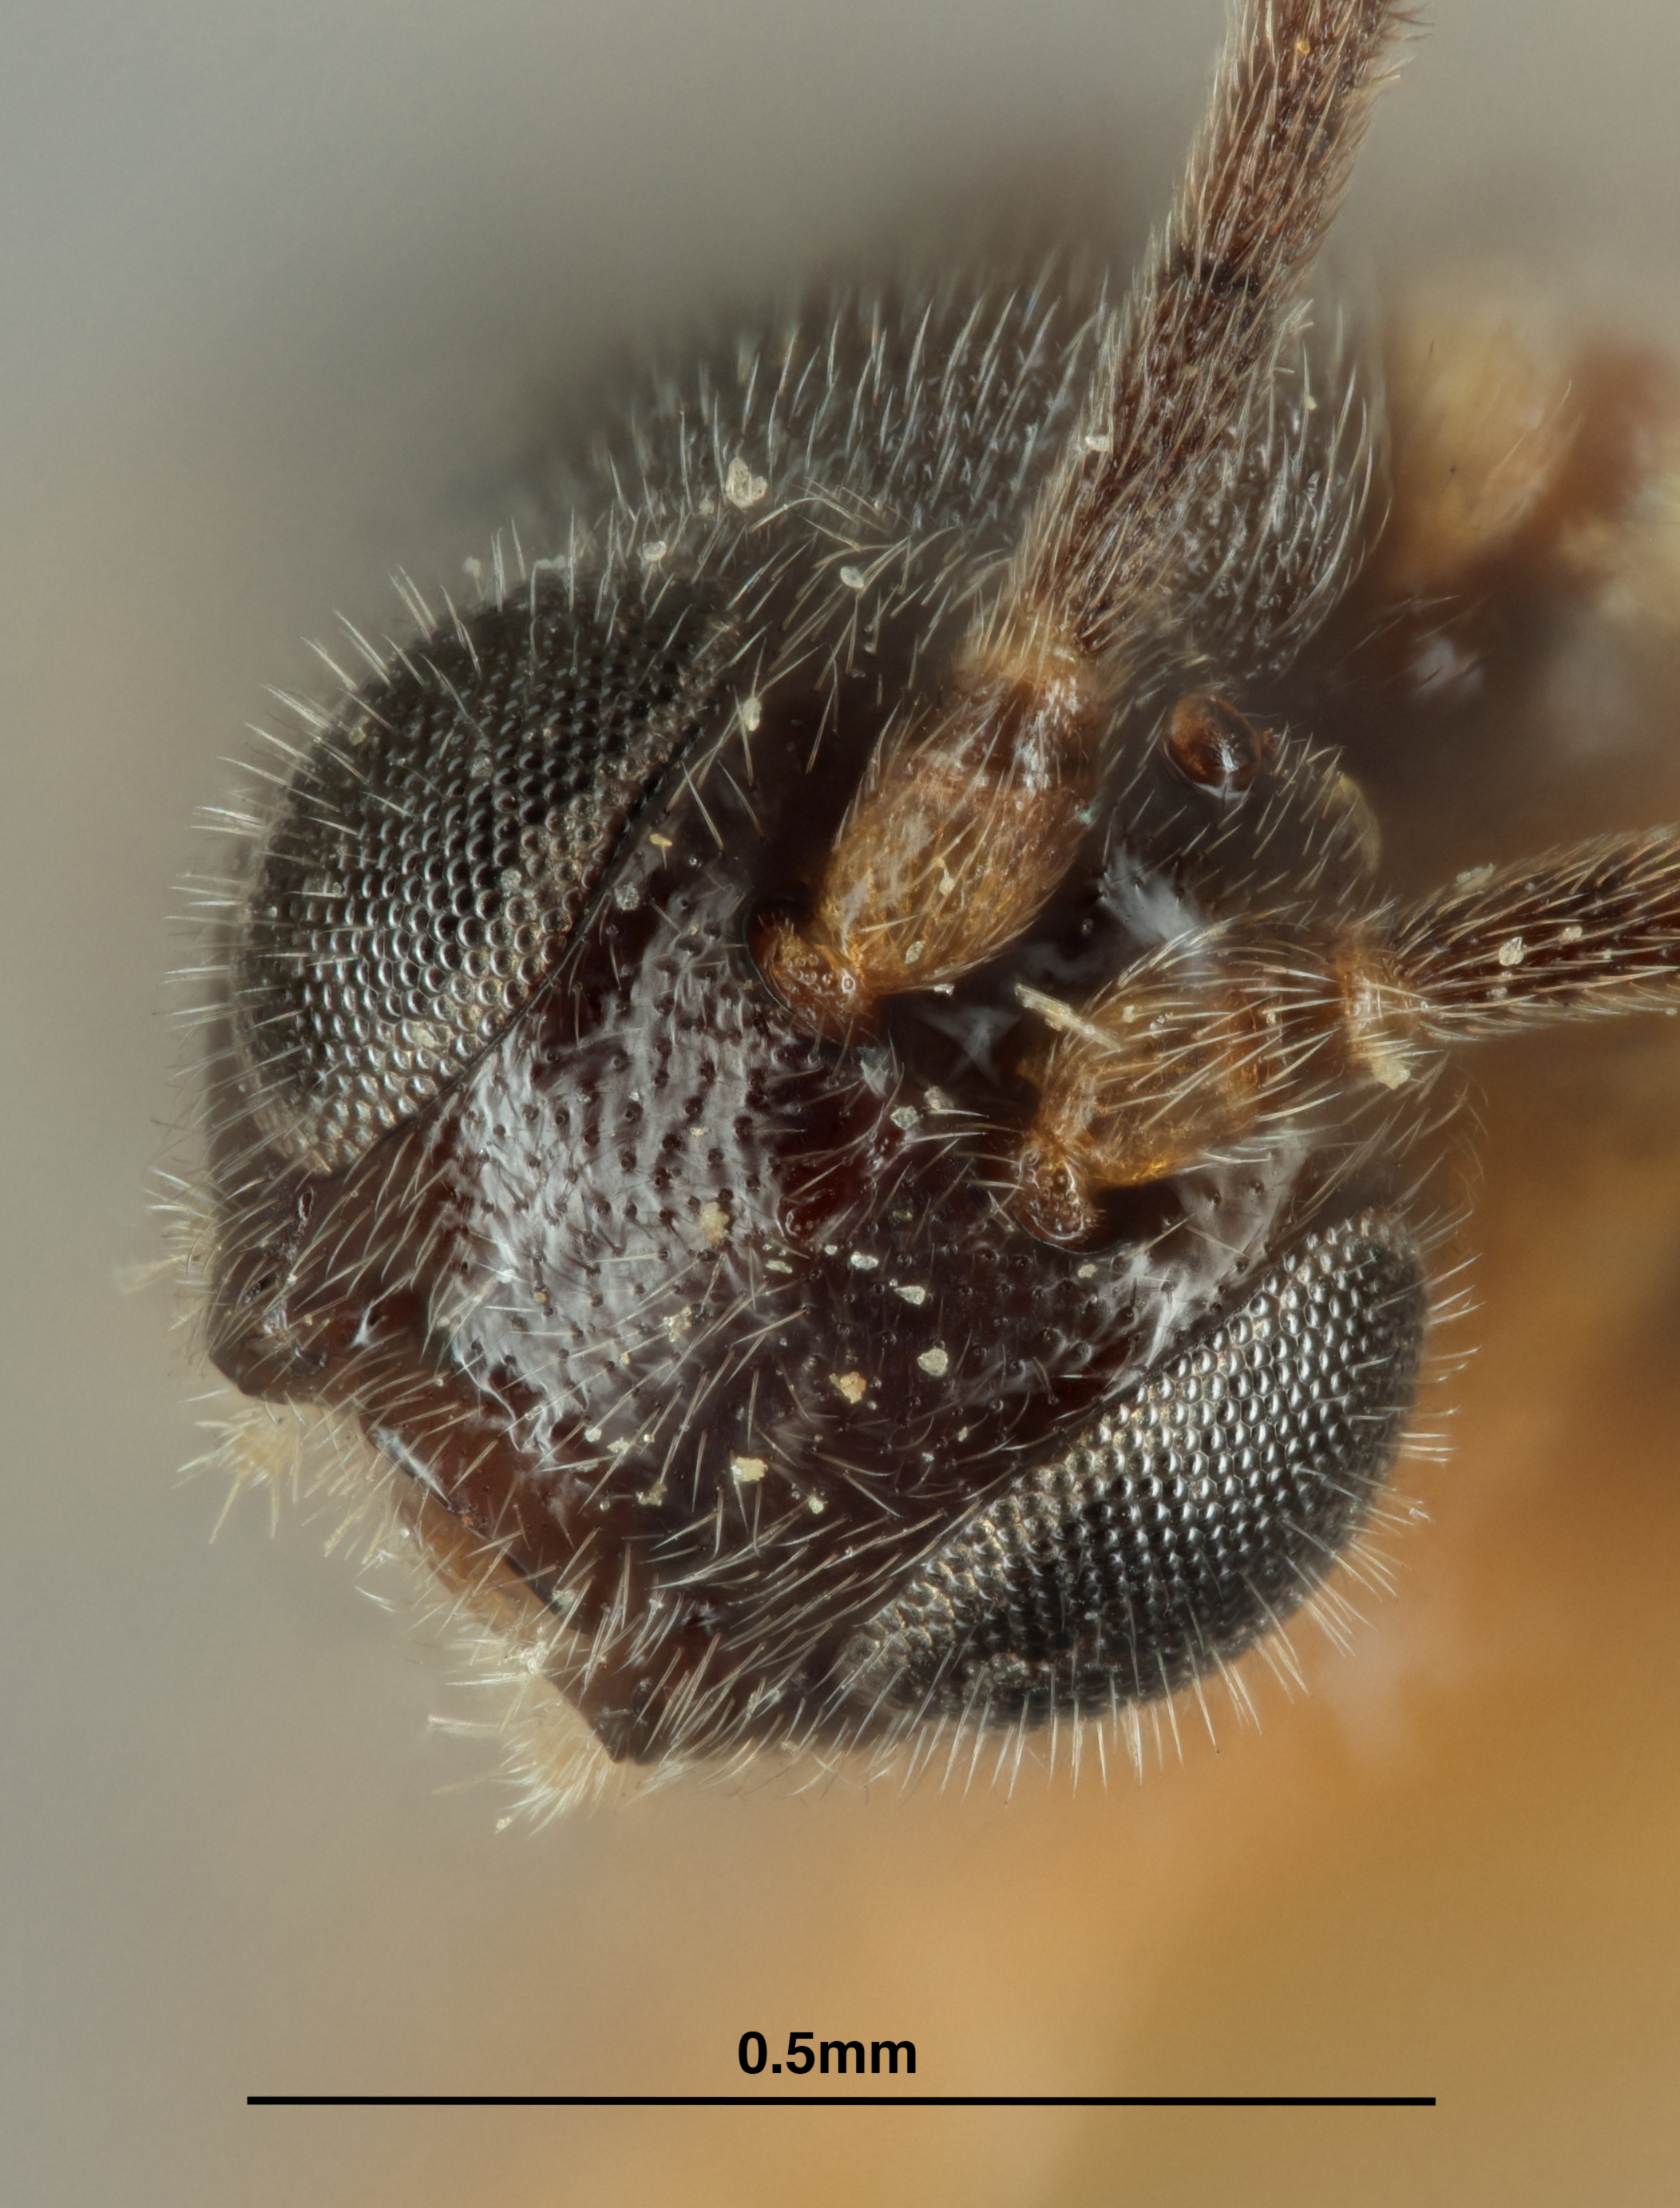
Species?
Apanteles coxalis
